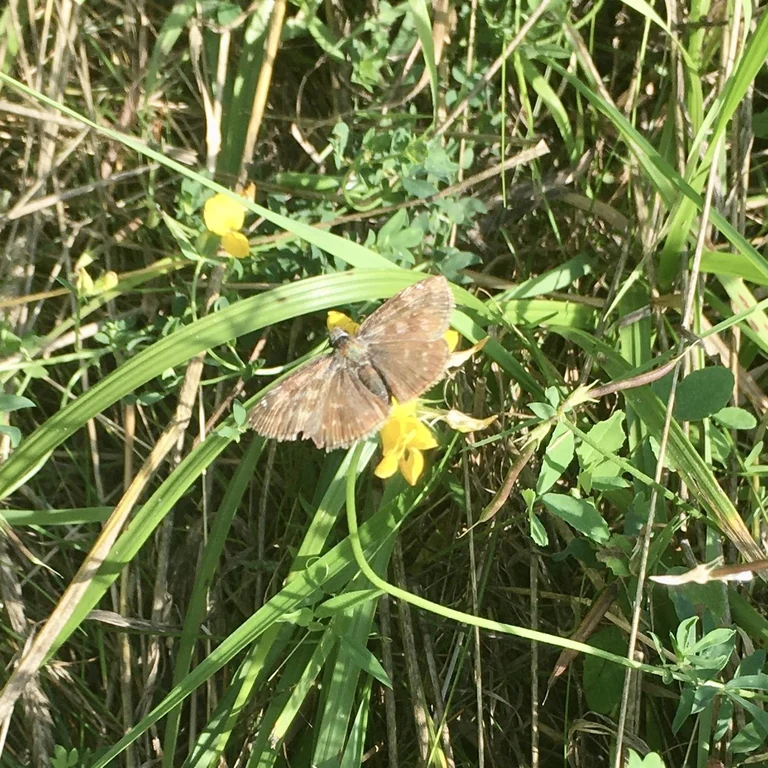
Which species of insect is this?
Erynnis tages
